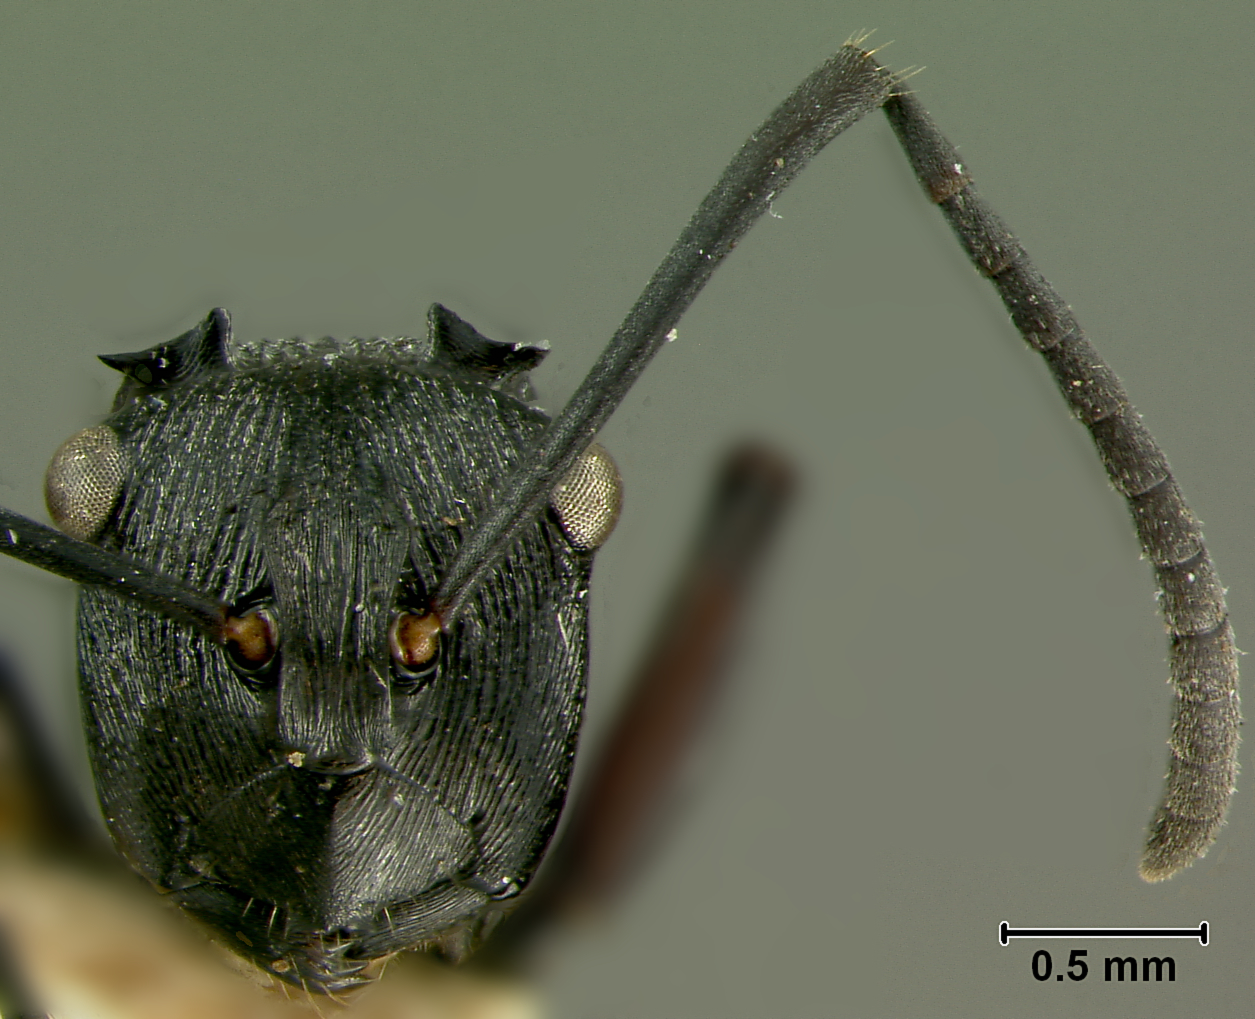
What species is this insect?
Polyrhachis geminata
